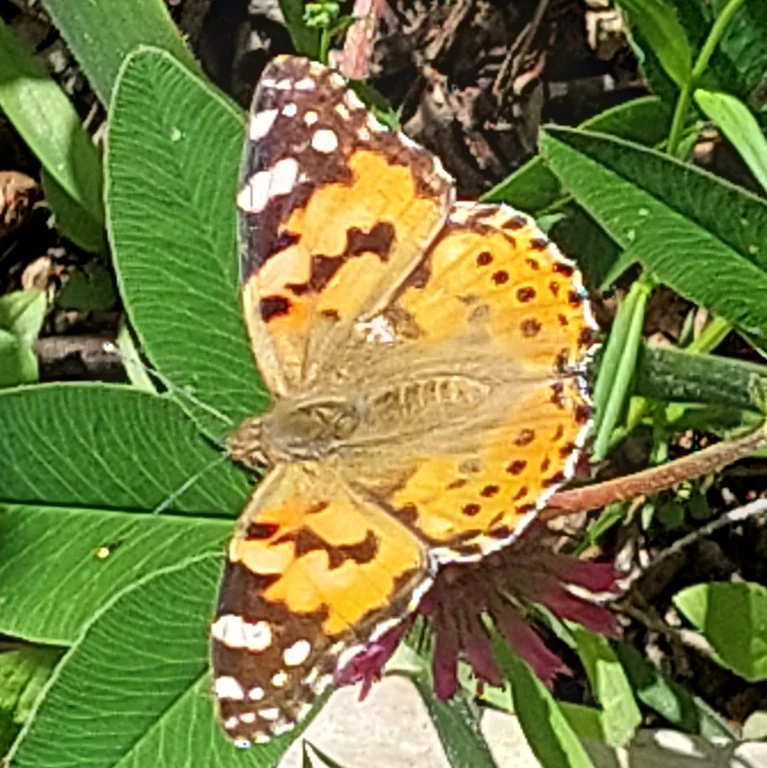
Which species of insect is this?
Vanessa cardui
